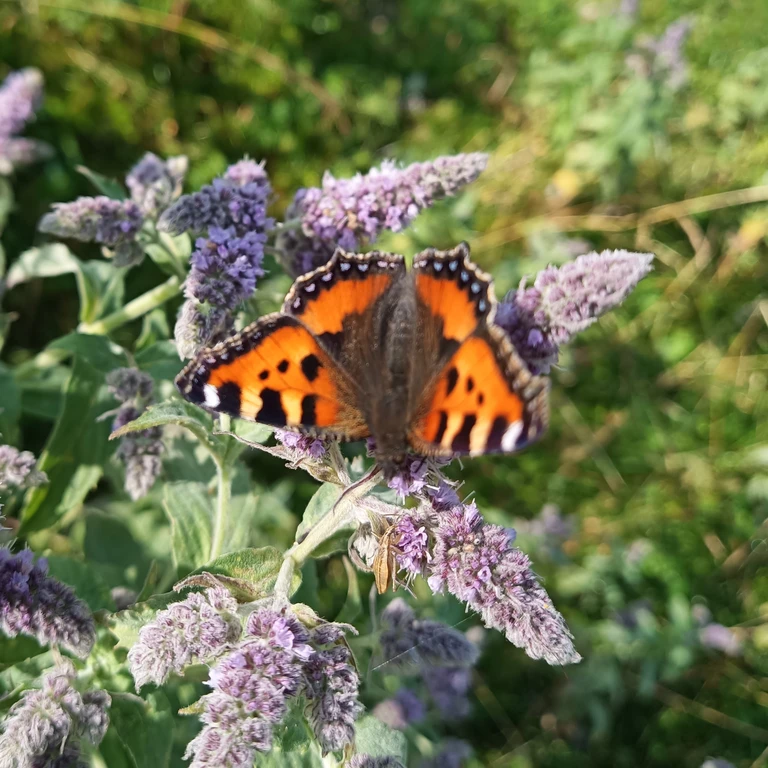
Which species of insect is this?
Aglais urticae
